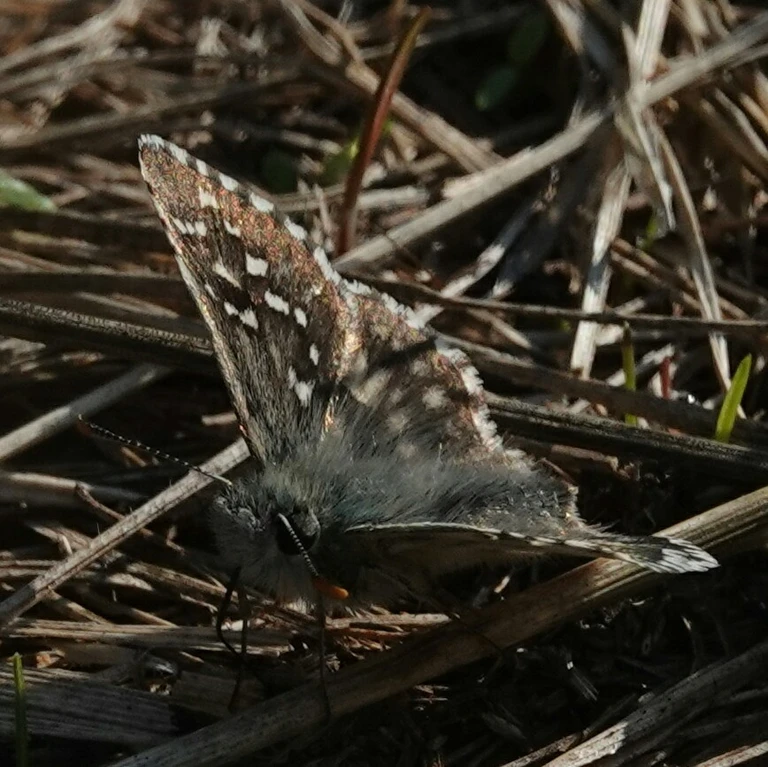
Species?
Pyrgus armoricanus
